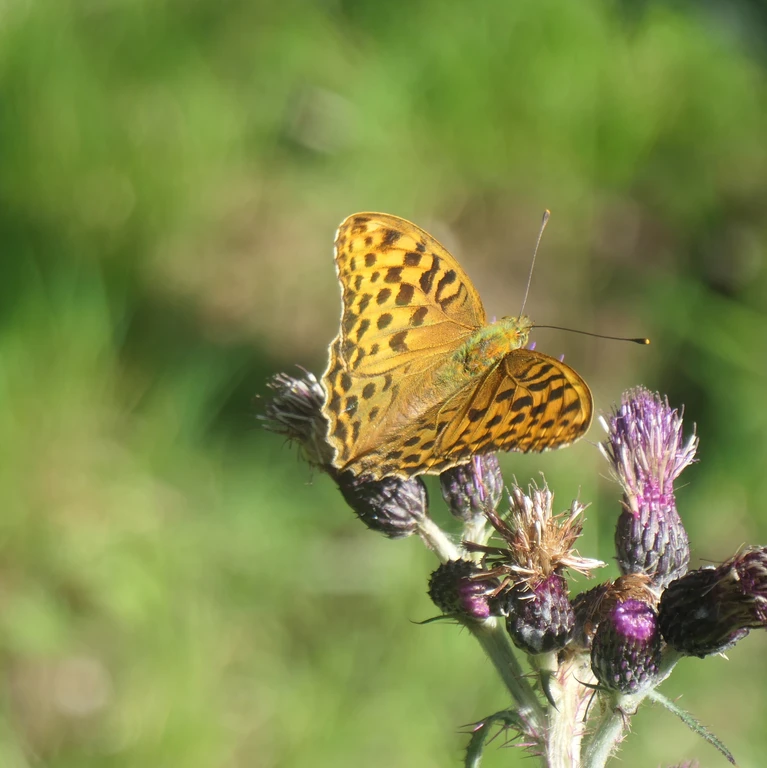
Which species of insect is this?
Argynnis paphia
